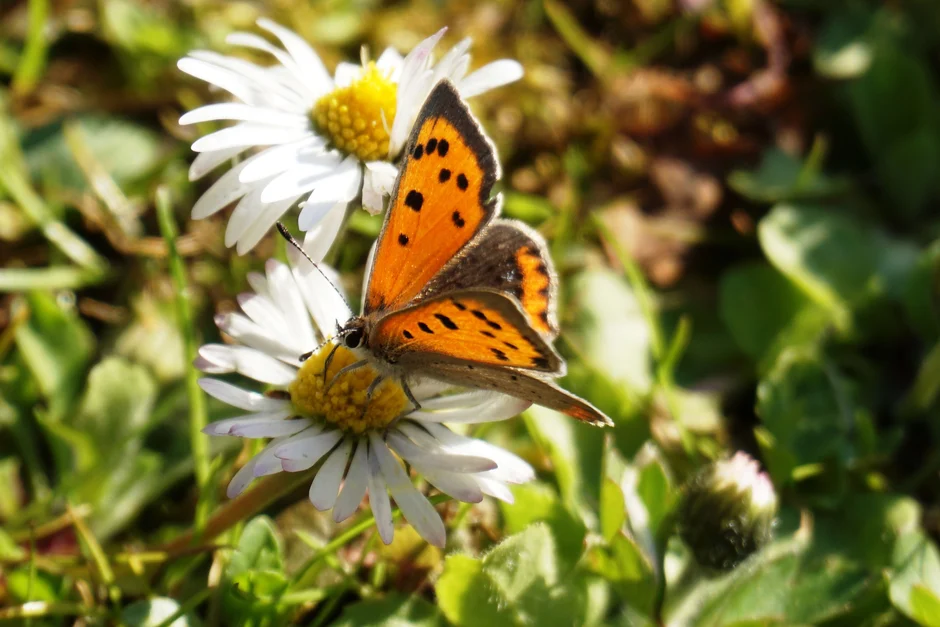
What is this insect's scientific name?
Lycaena phlaeas
